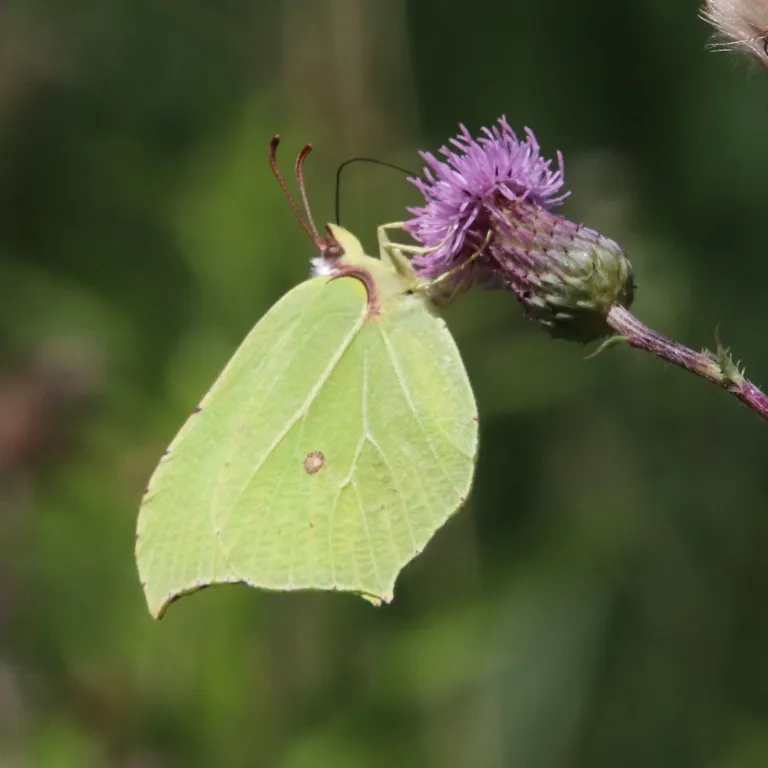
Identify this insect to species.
Gonepteryx rhamni
